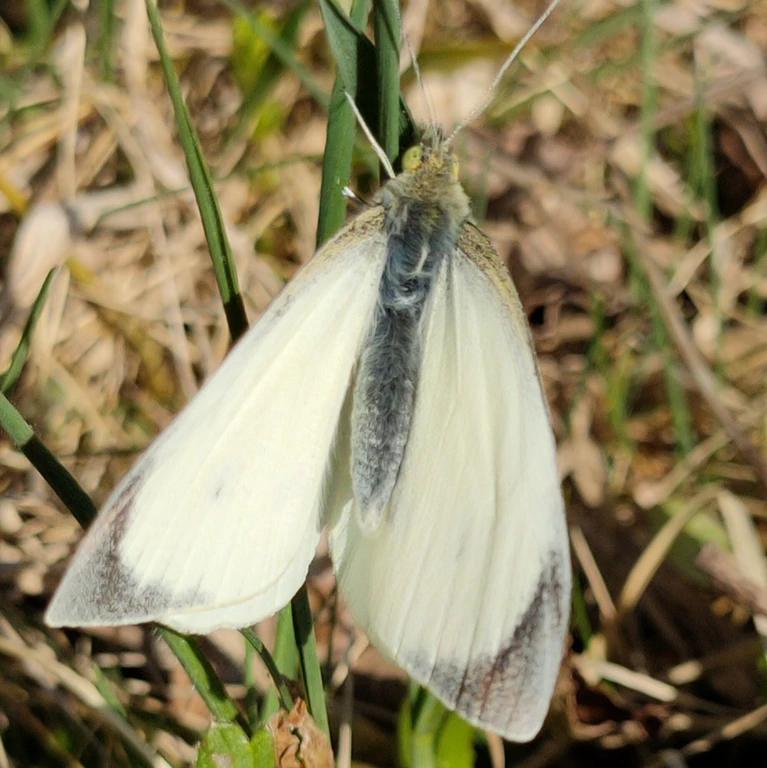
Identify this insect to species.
Pieris brassicae
